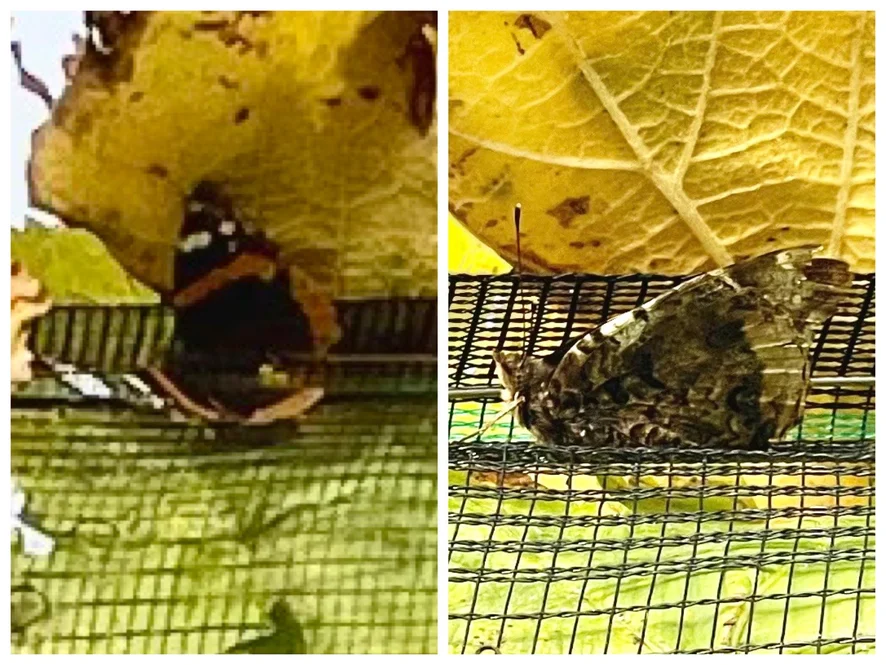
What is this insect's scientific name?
Vanessa atalanta
